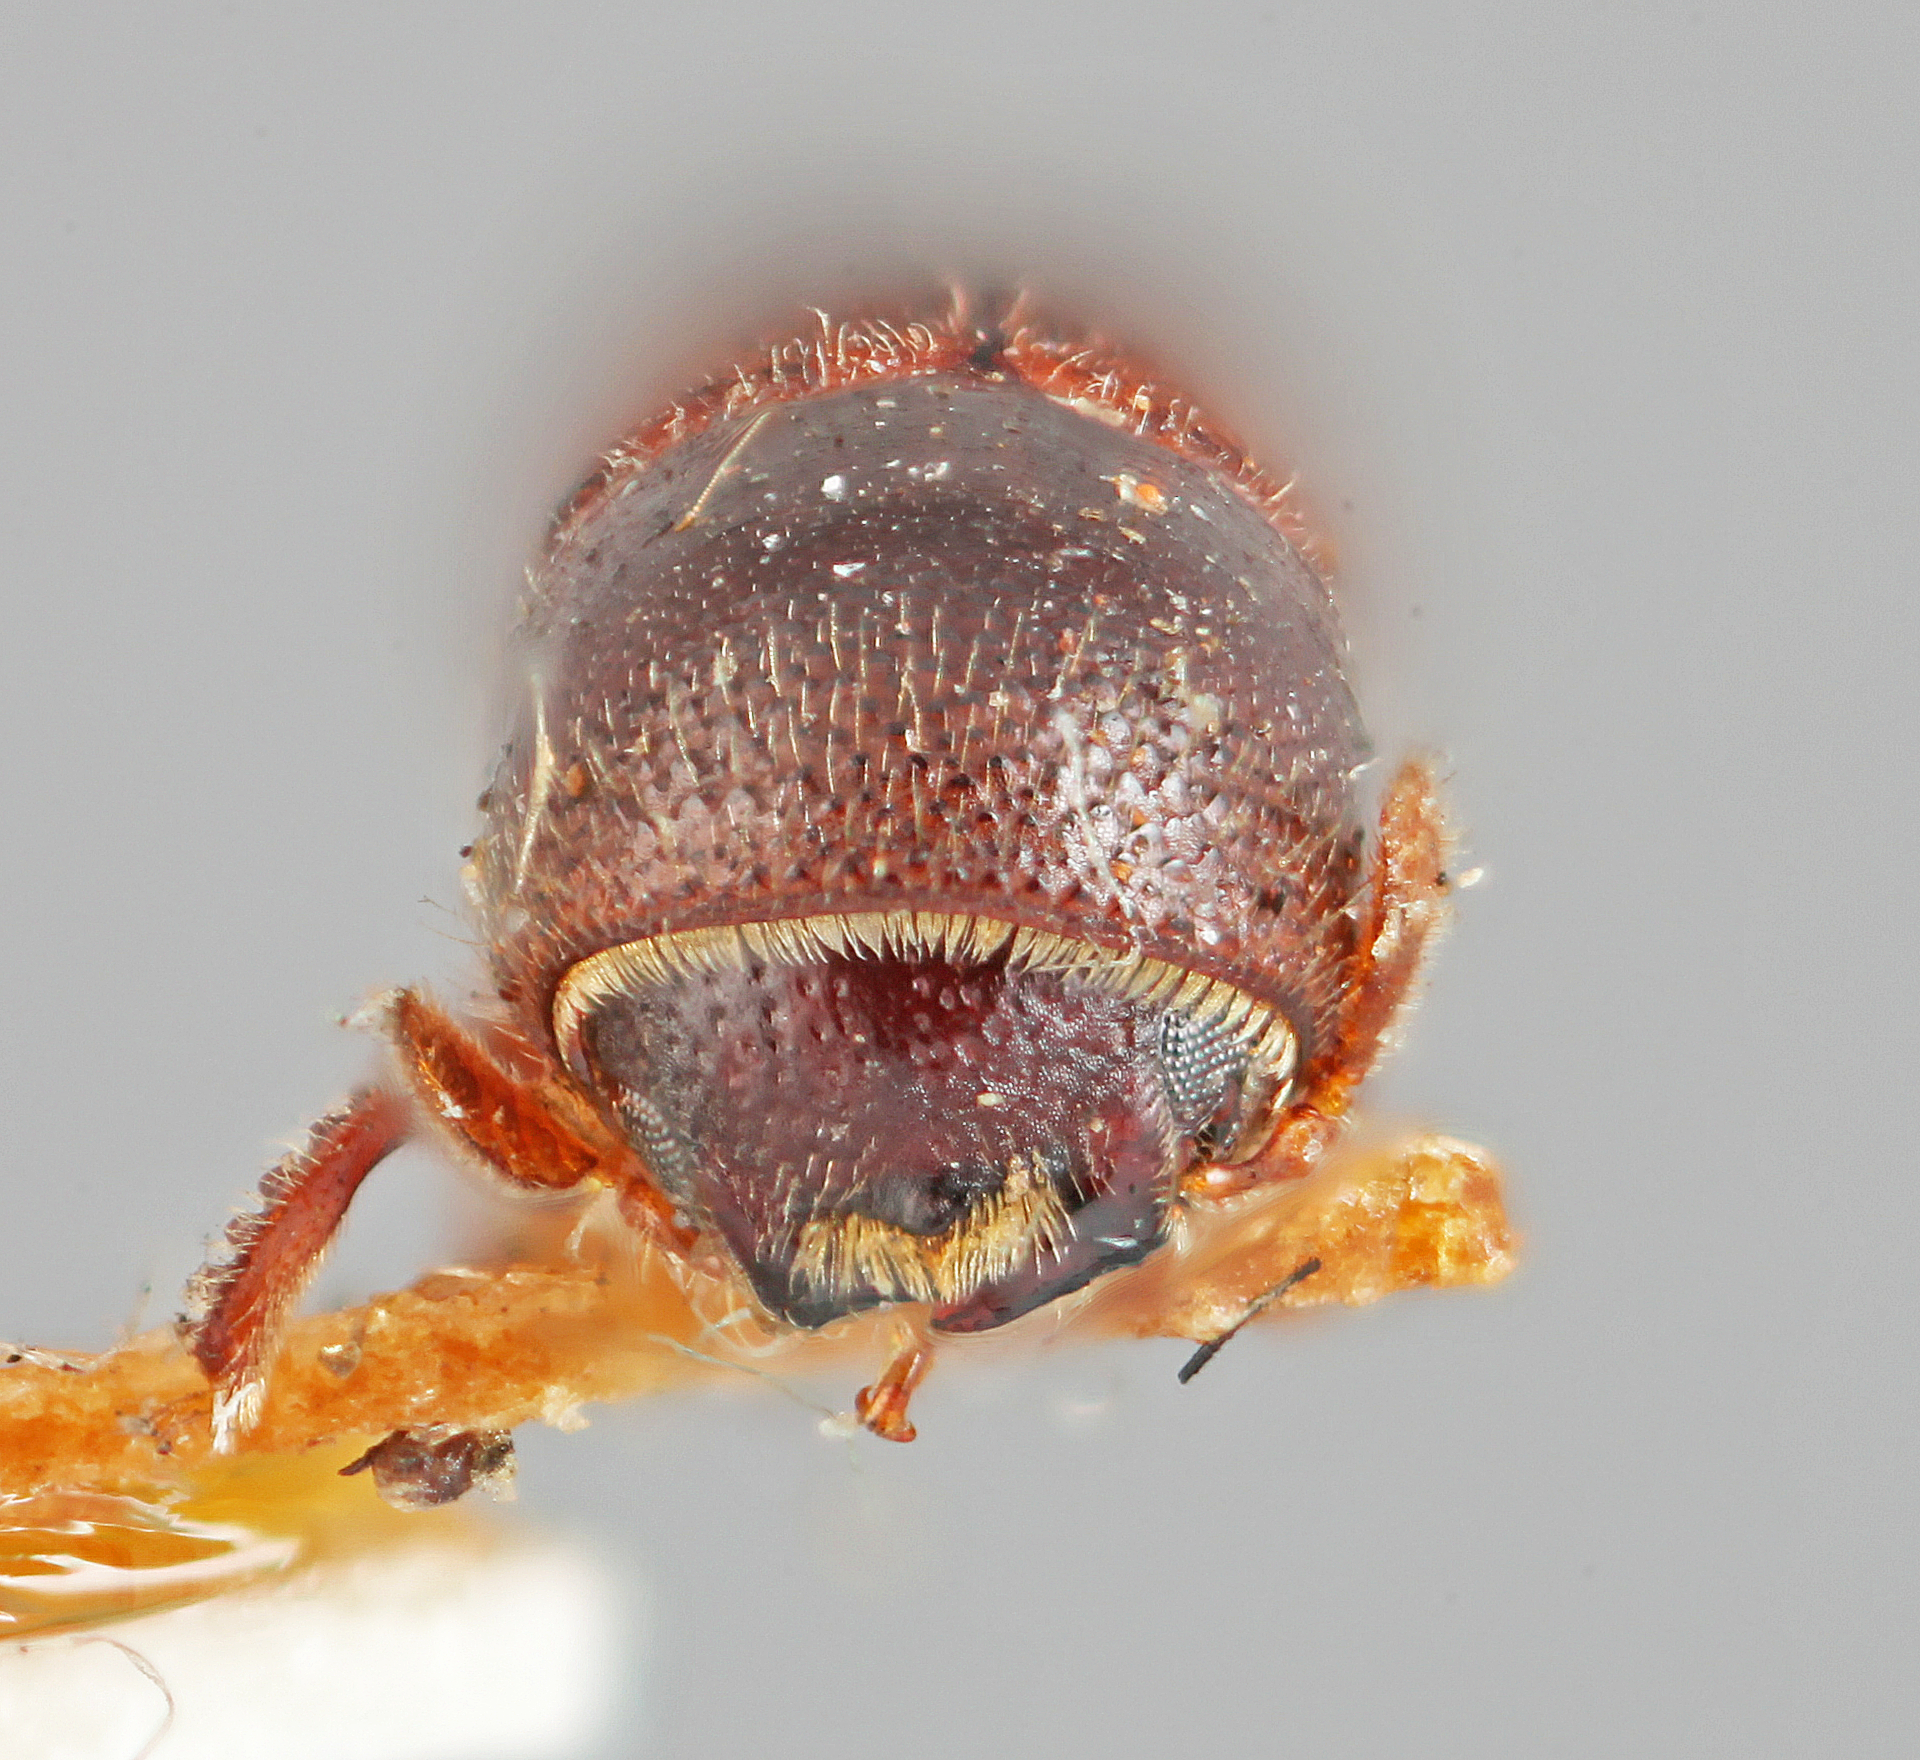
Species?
Monarthrum huachucae
